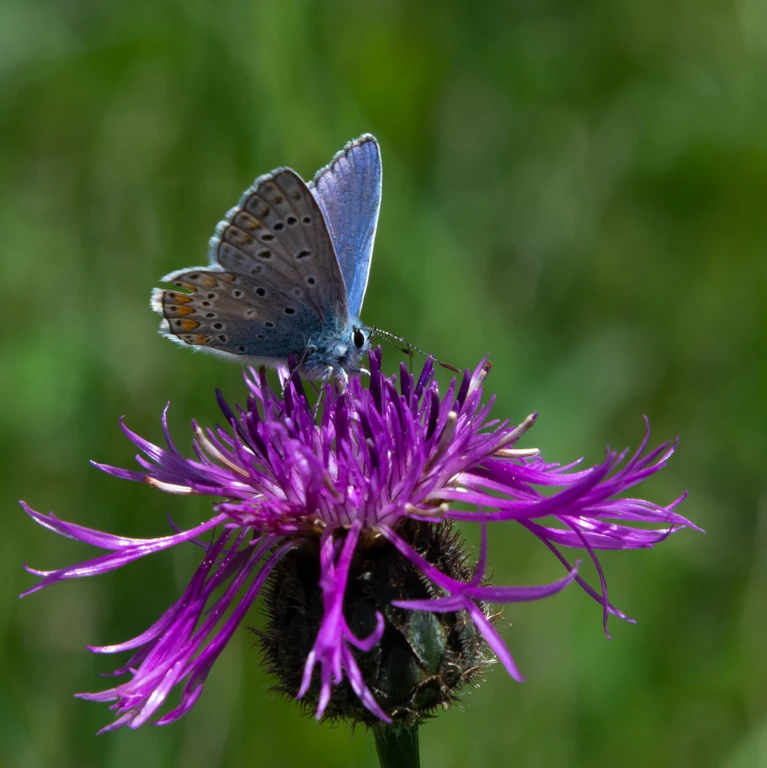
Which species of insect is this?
Polyommatus icarus
